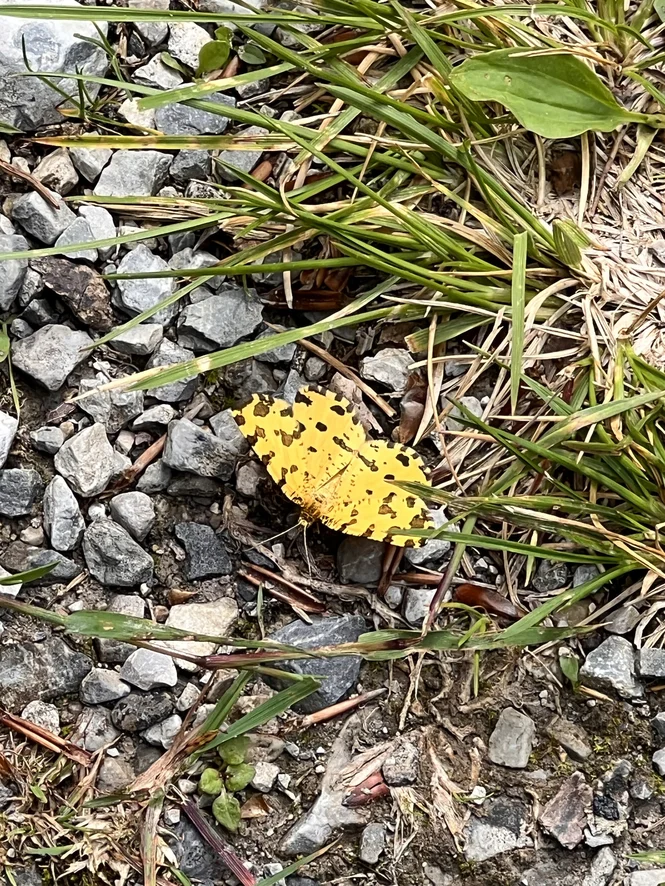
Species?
Pseudopanthera macularia
